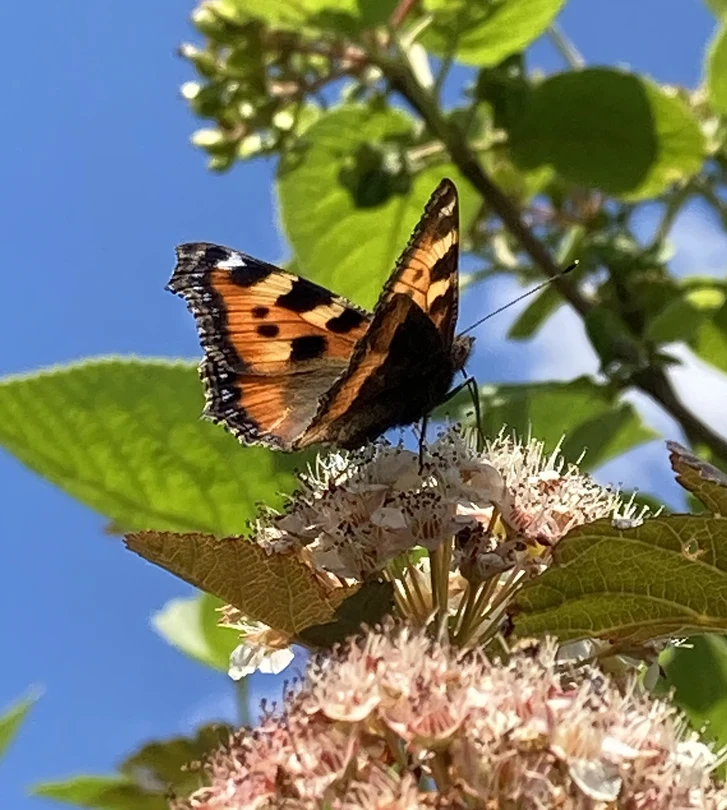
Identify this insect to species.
Aglais urticae
